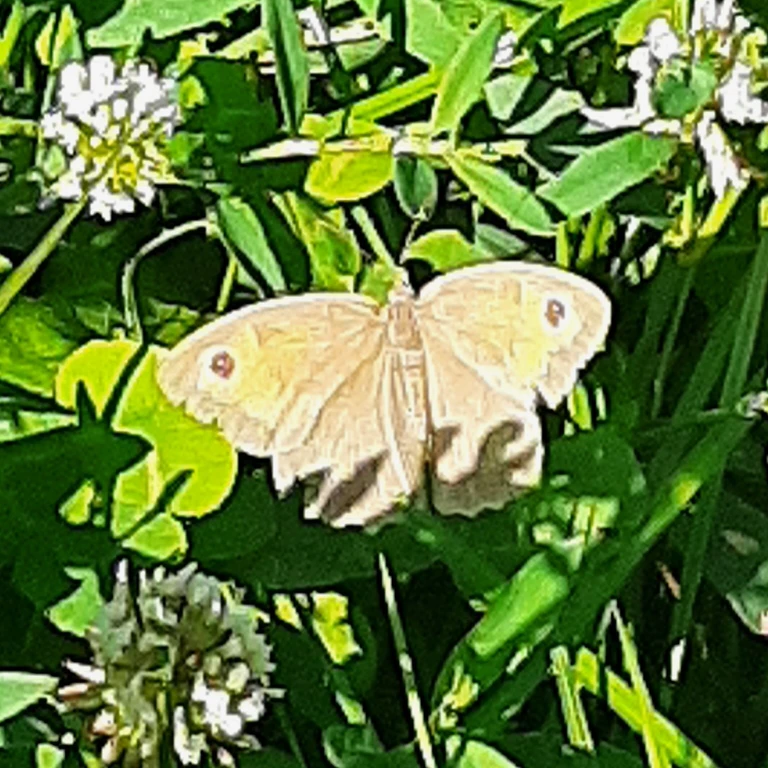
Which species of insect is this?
Maniola jurtina
